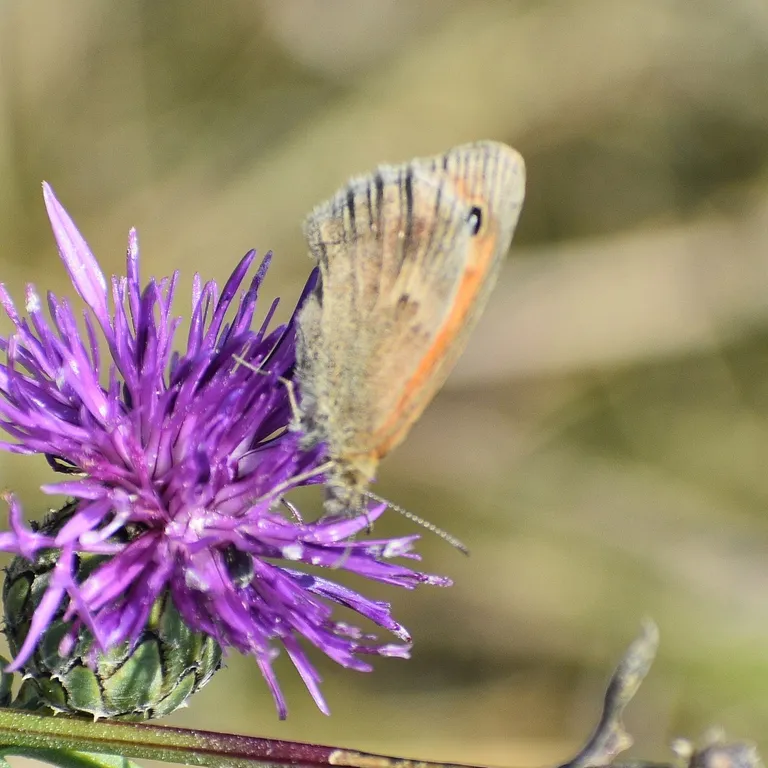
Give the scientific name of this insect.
Coenonympha pamphilus
